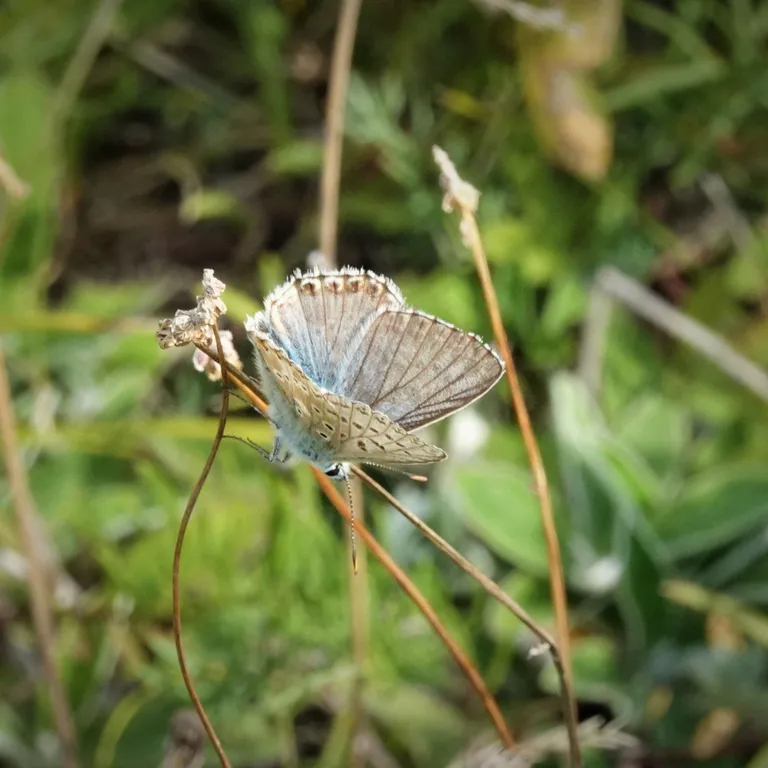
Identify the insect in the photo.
Lysandra coridon
